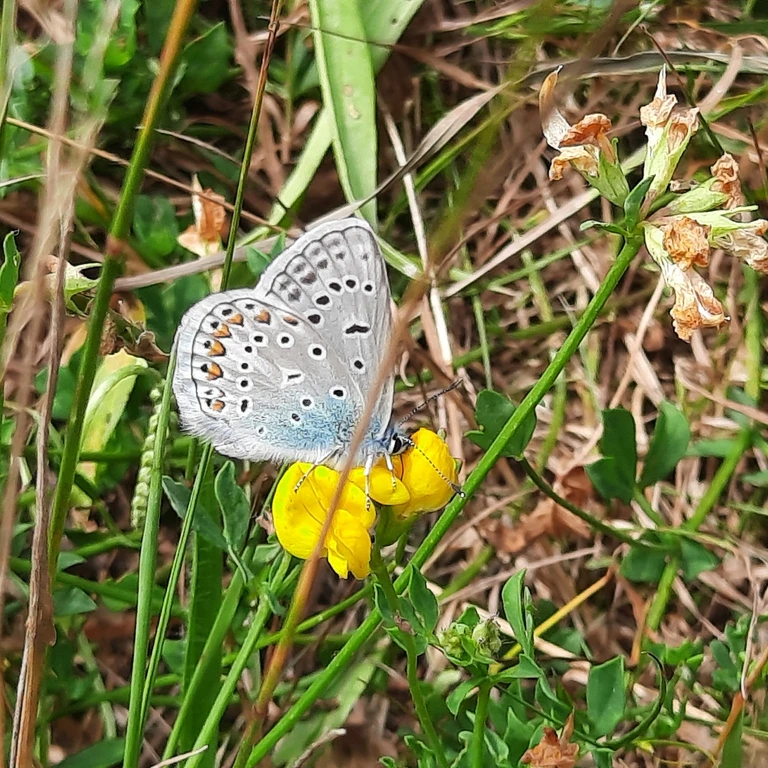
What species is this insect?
Polyommatus icarus
